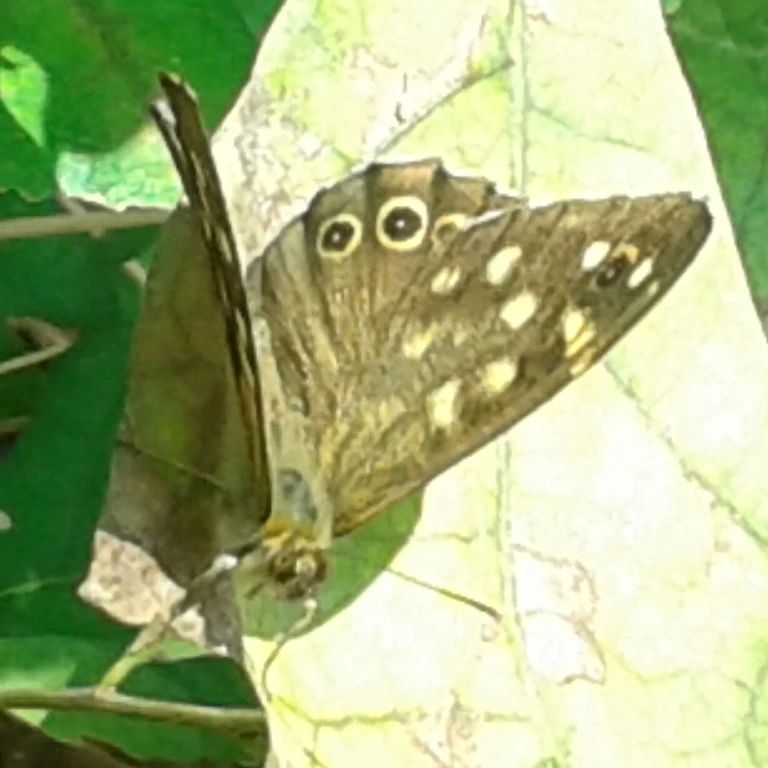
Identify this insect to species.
Pararge aegeria
